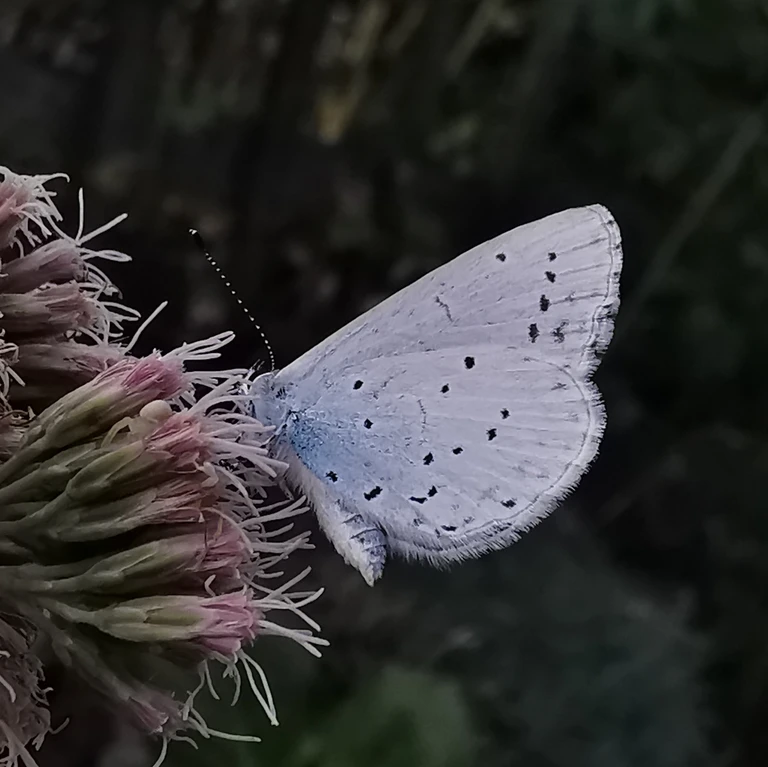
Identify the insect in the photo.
Celastrina argiolus
